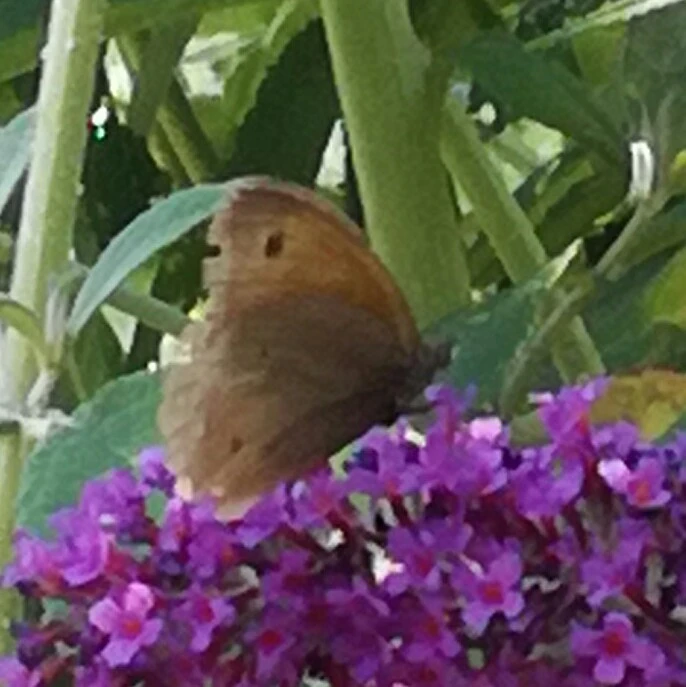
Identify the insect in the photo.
Maniola jurtina
